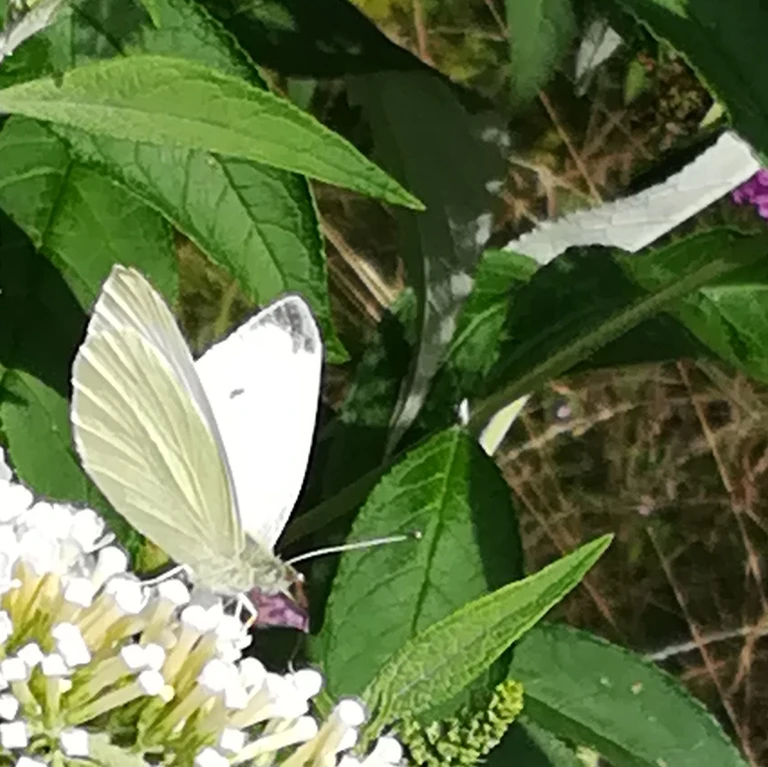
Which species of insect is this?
Pieris rapae
